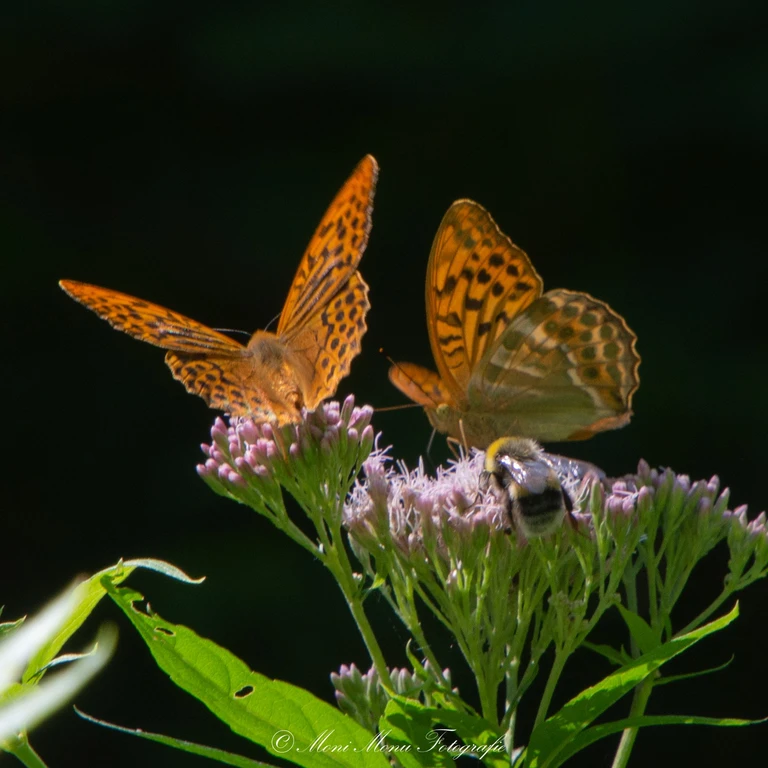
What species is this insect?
Argynnis paphia
